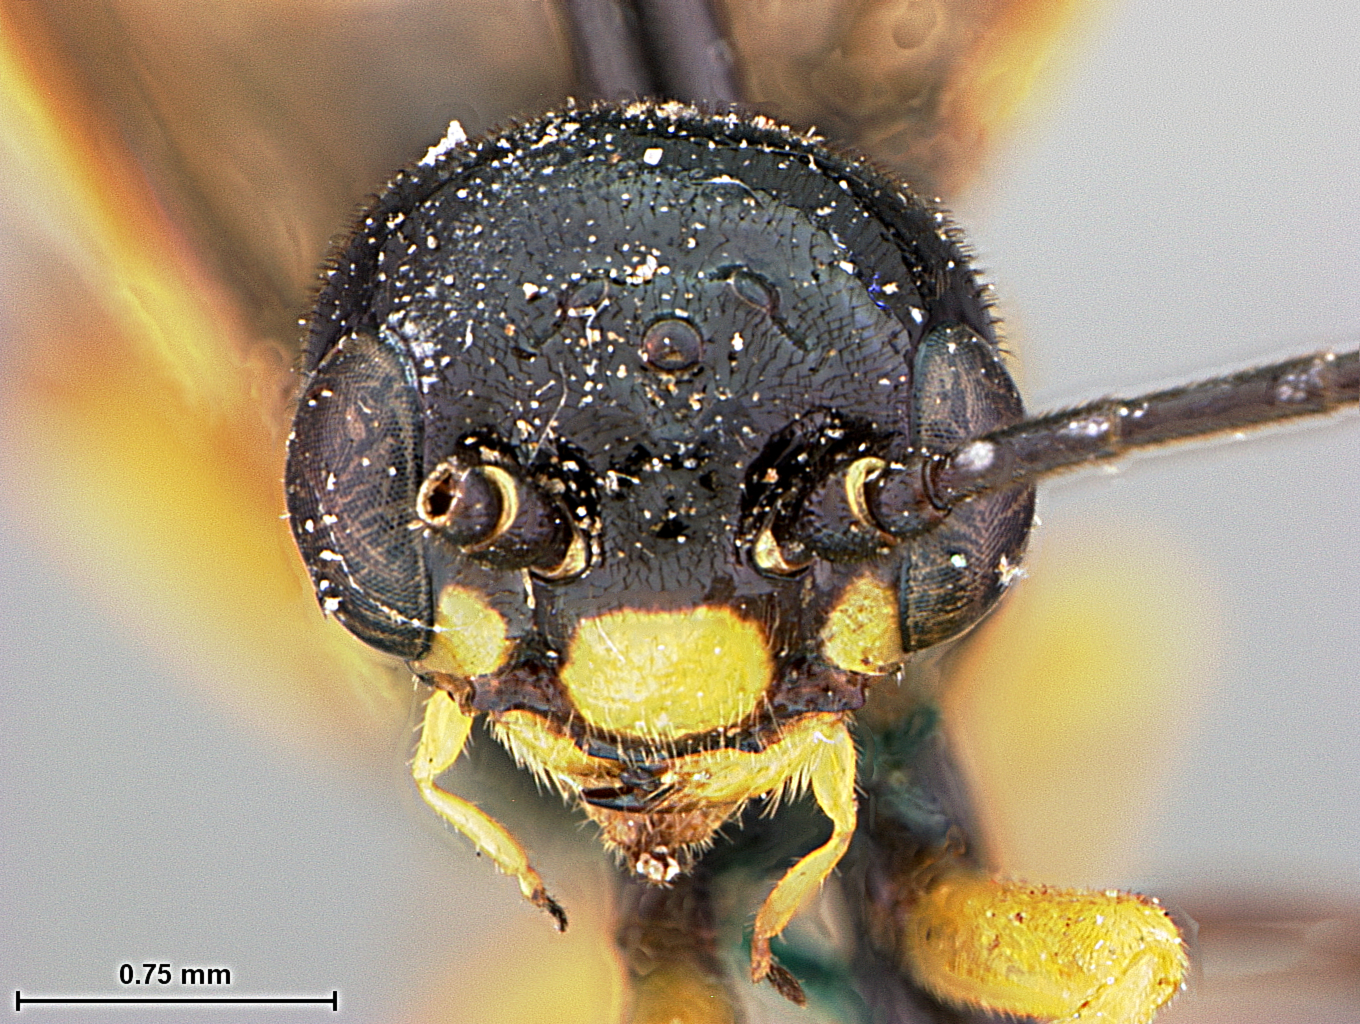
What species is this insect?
Cephus graenicheri
